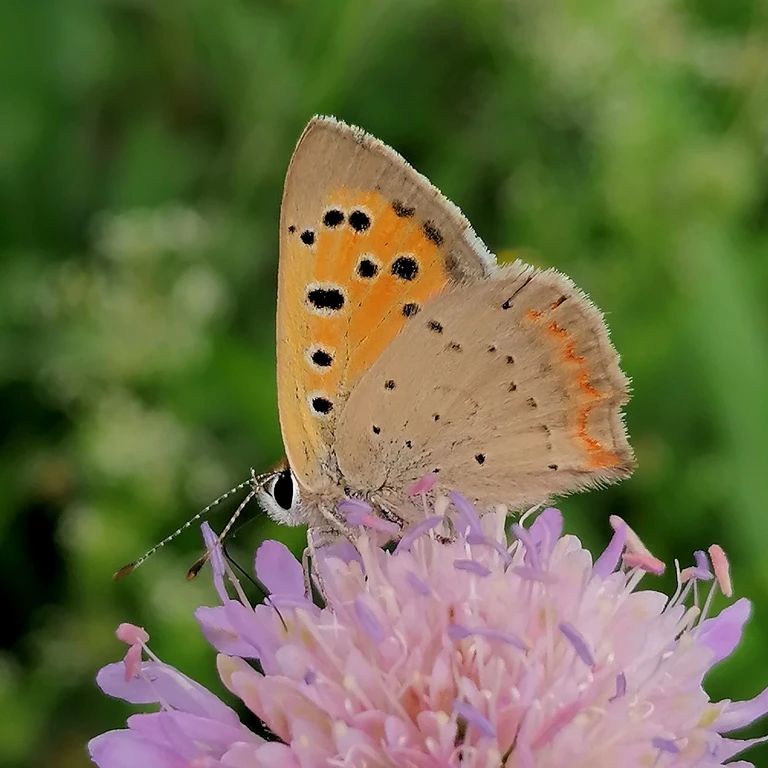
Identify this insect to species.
Lycaena phlaeas
